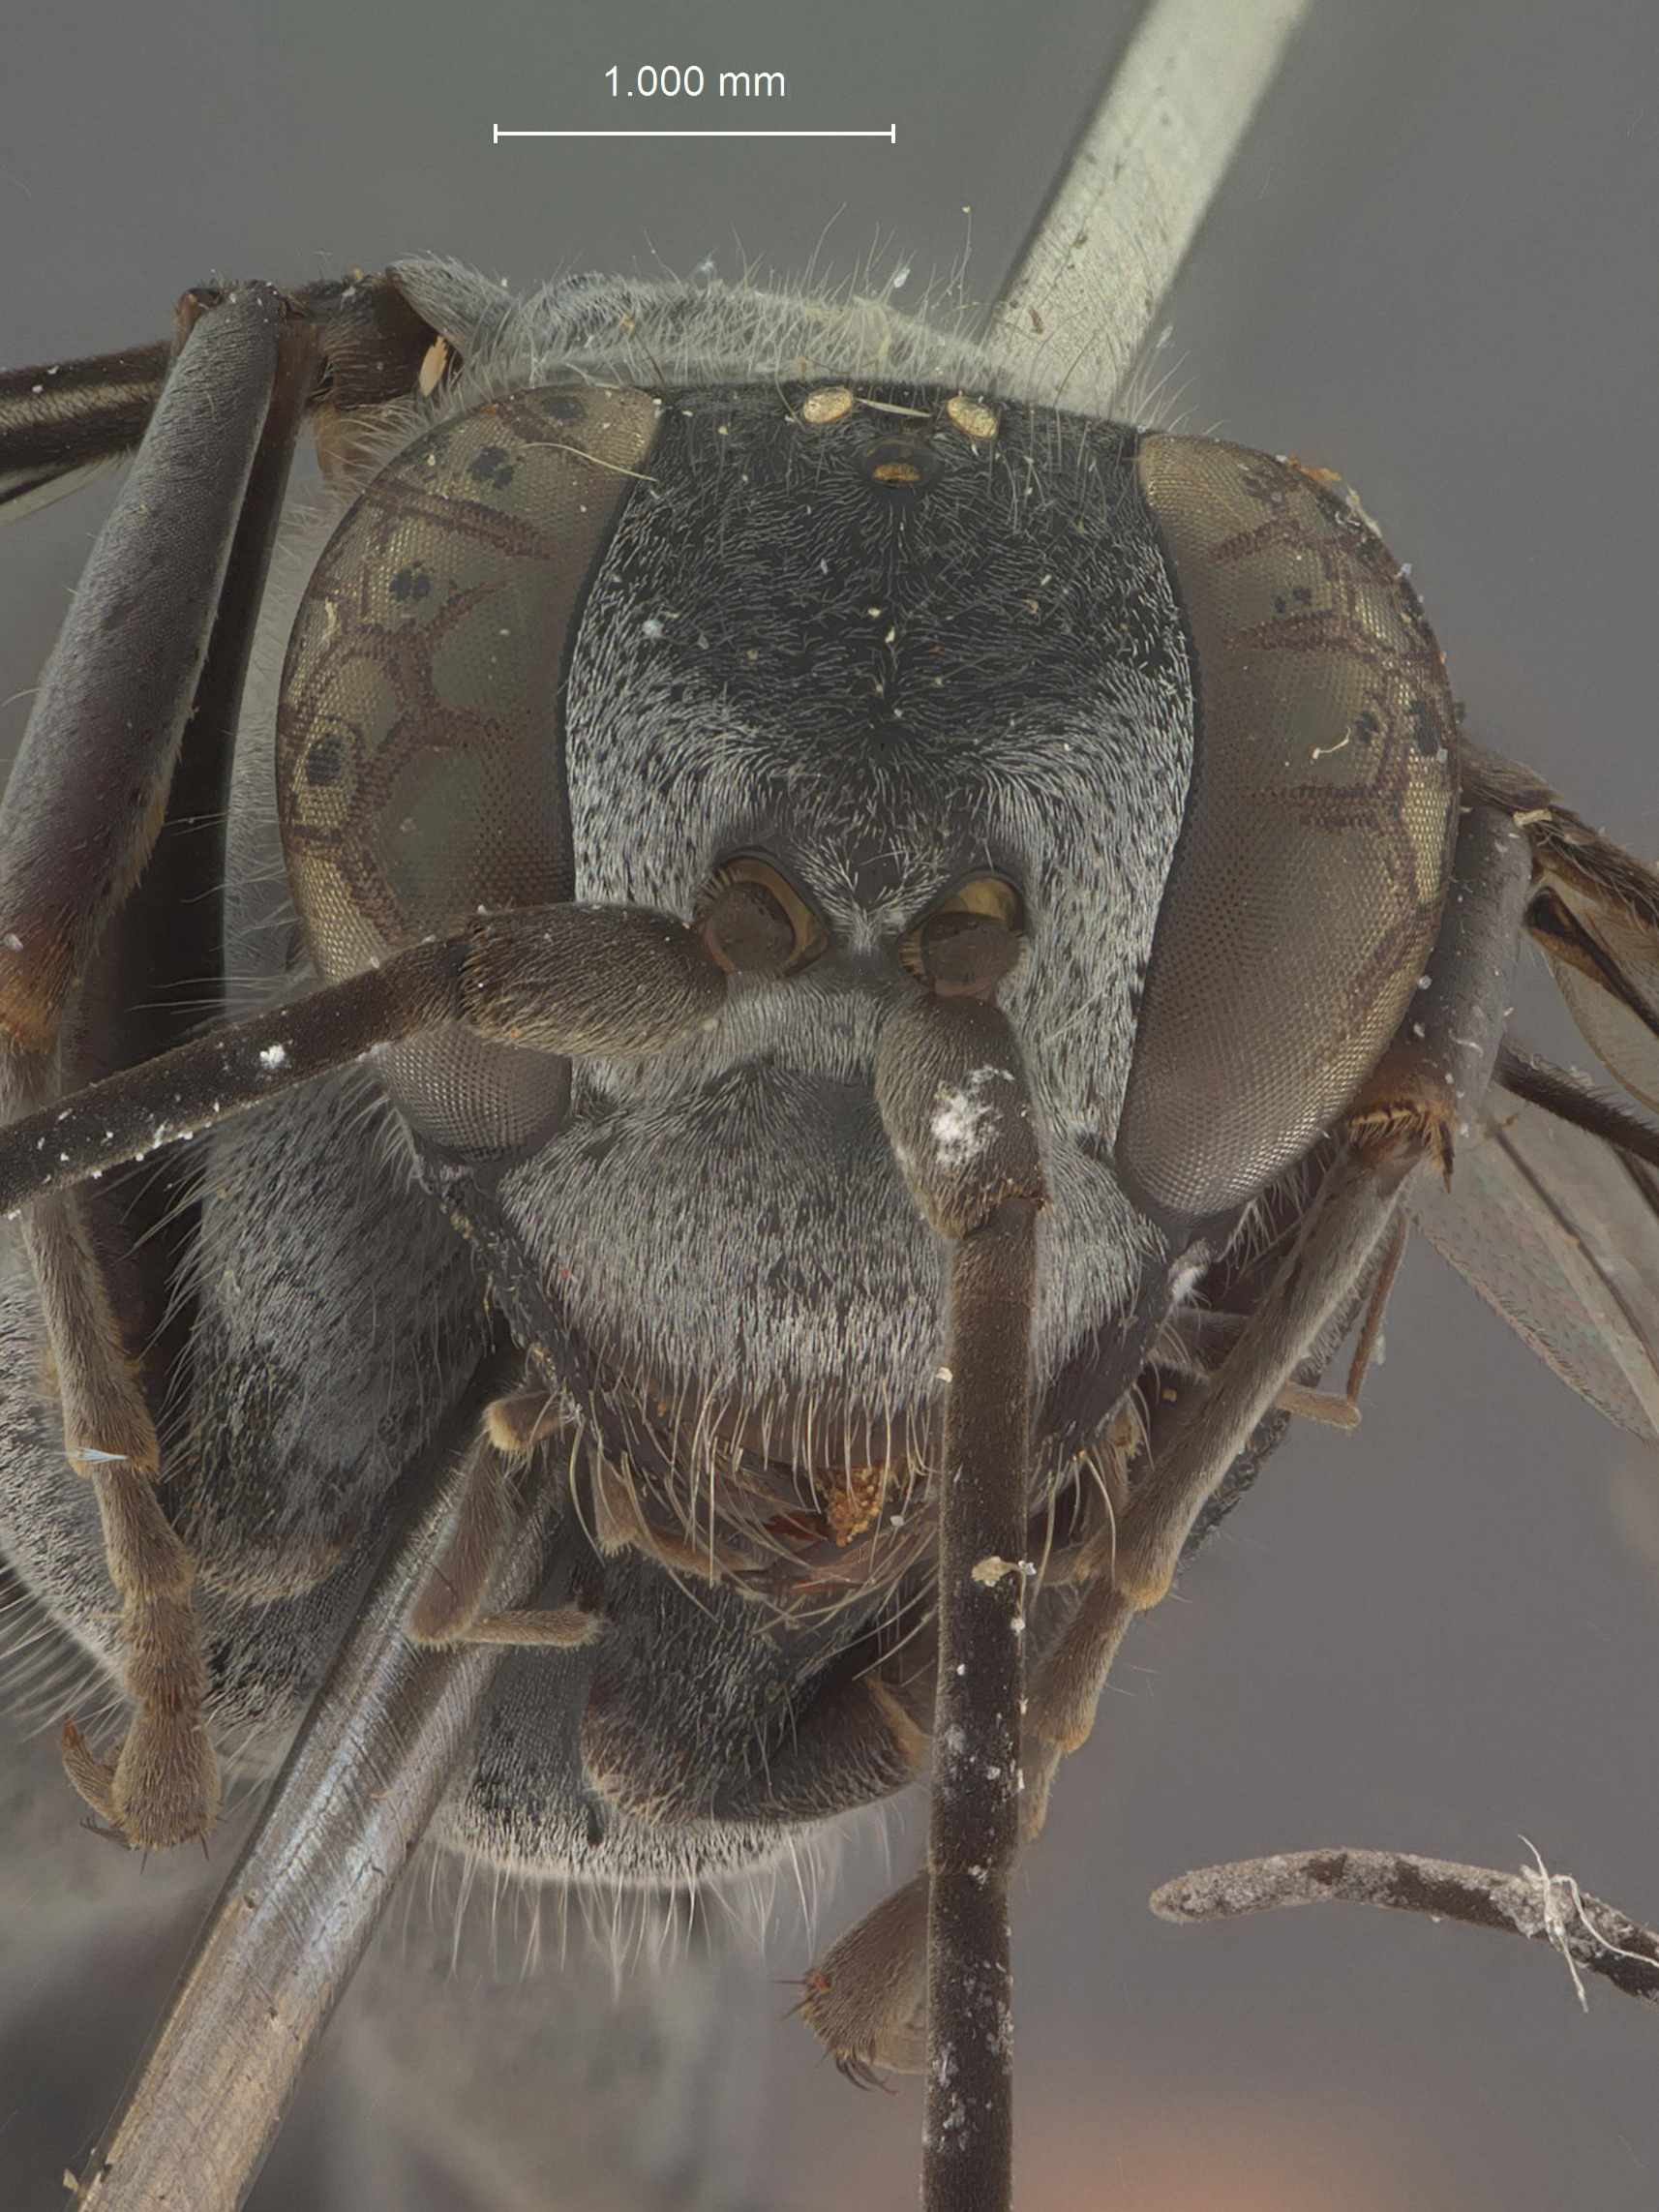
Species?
Auplopus imitabilis
